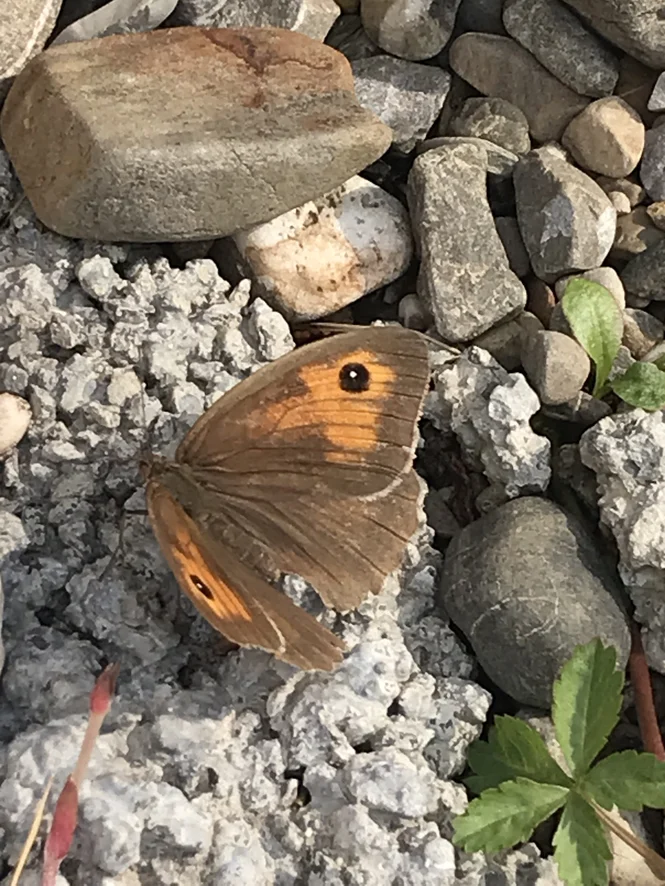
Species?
Maniola jurtina
